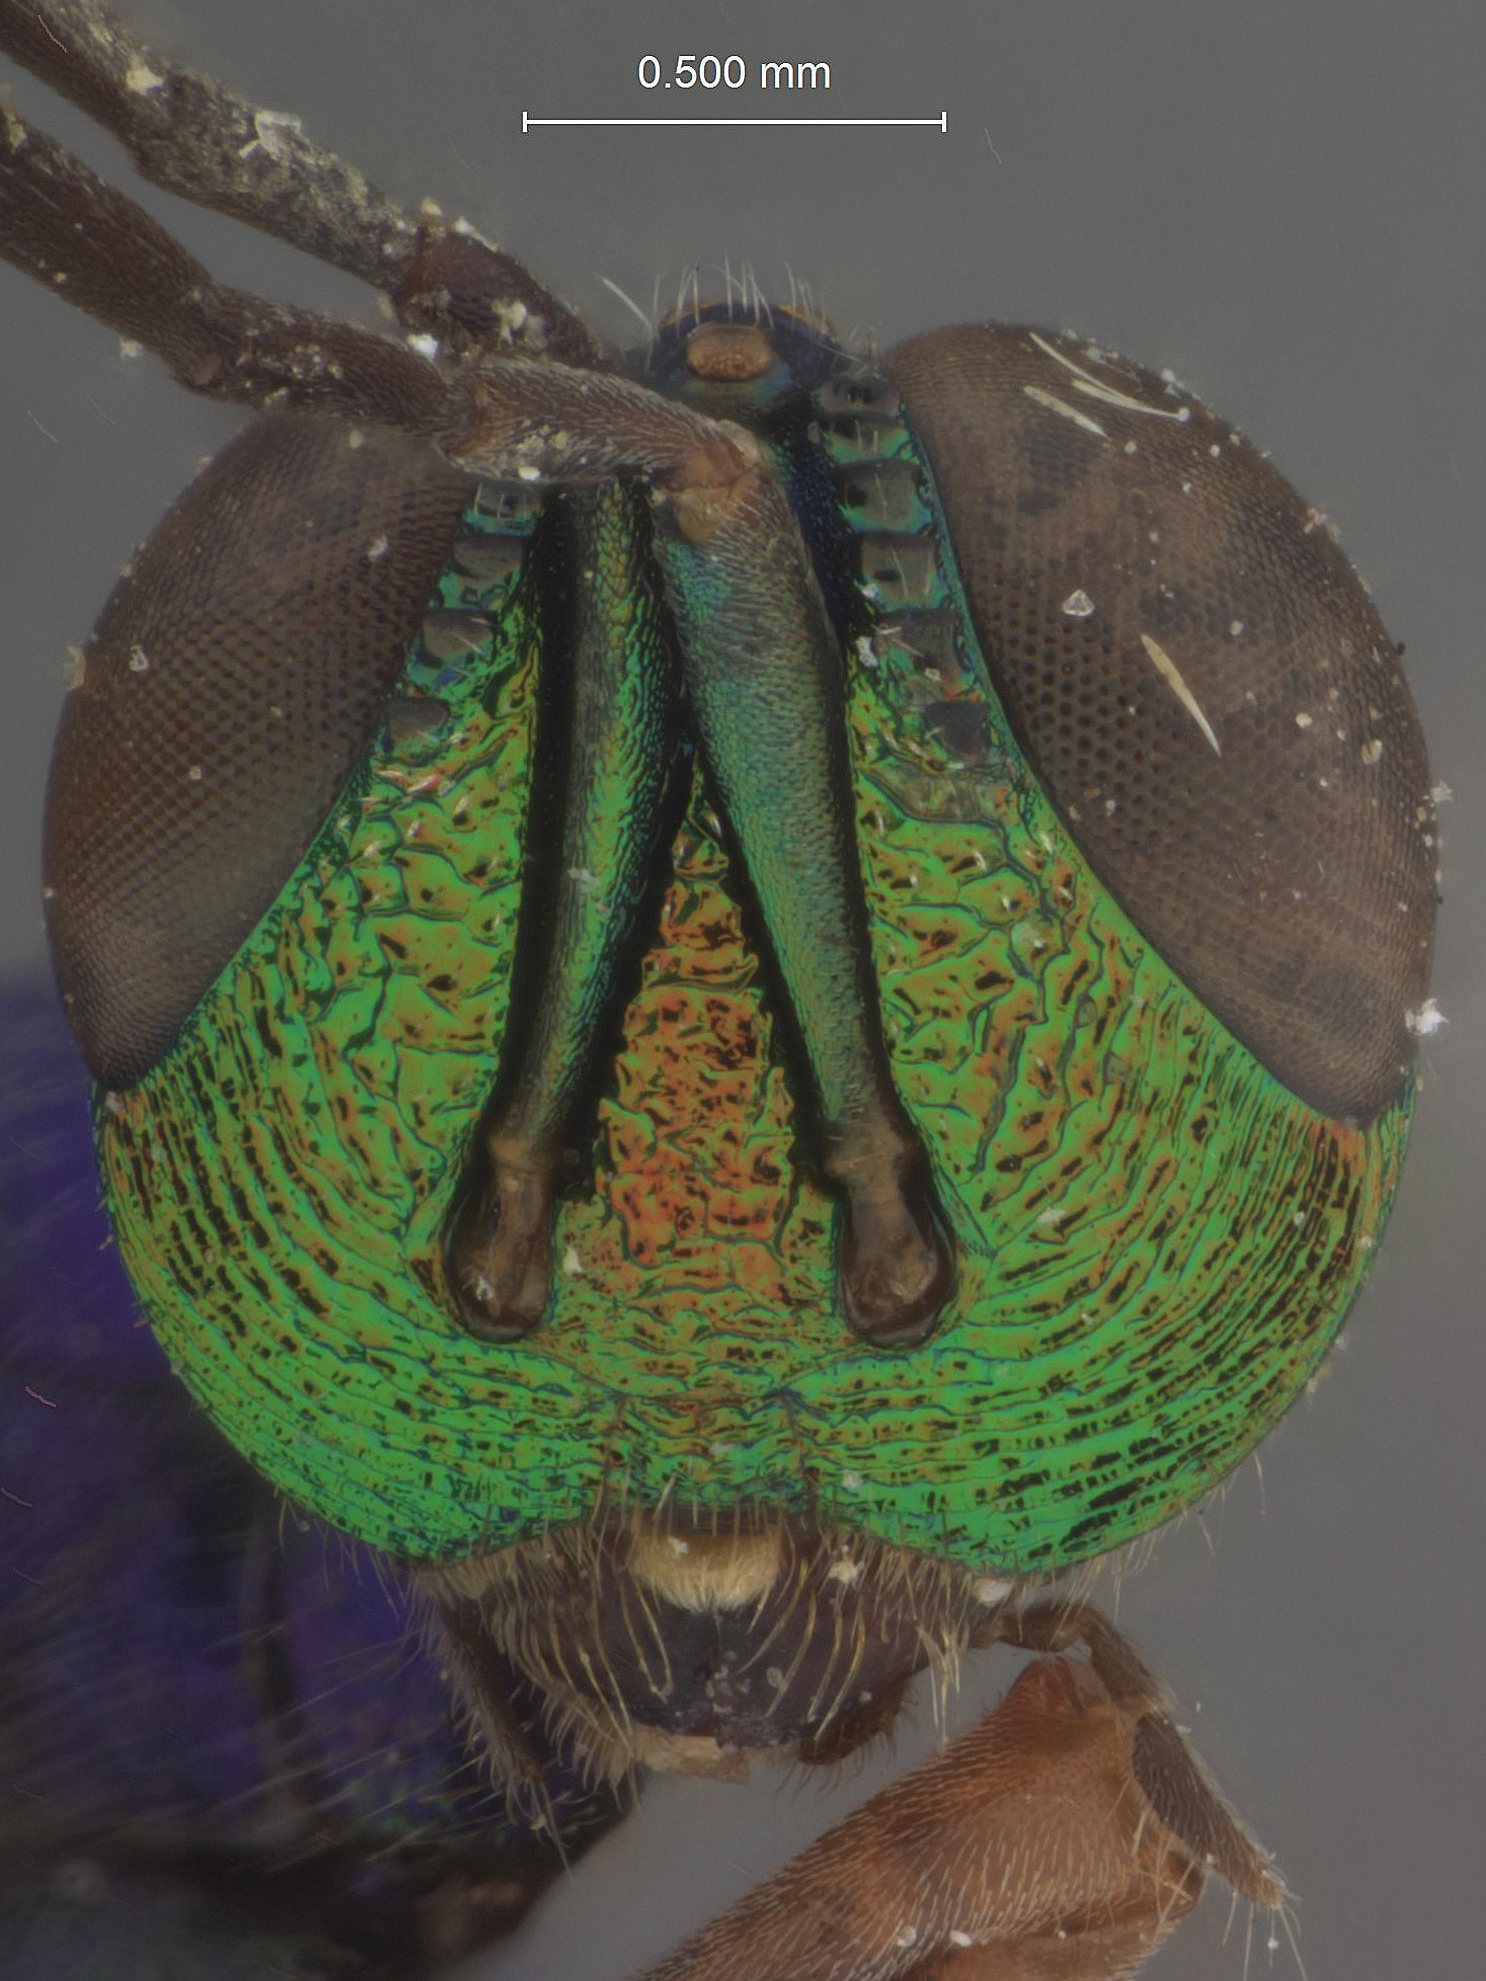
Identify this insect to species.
Oodera ornata
